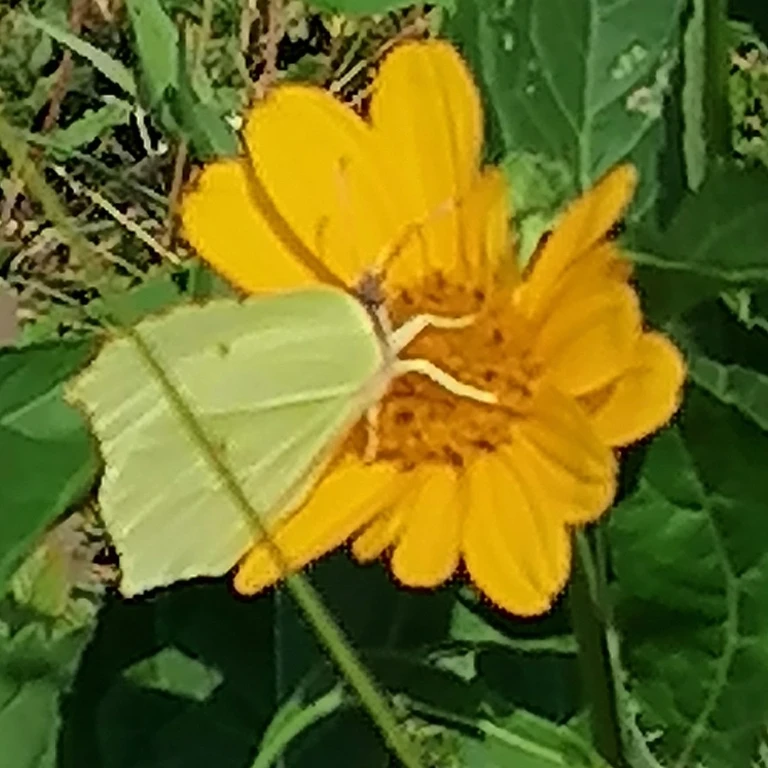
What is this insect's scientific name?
Gonepteryx rhamni
